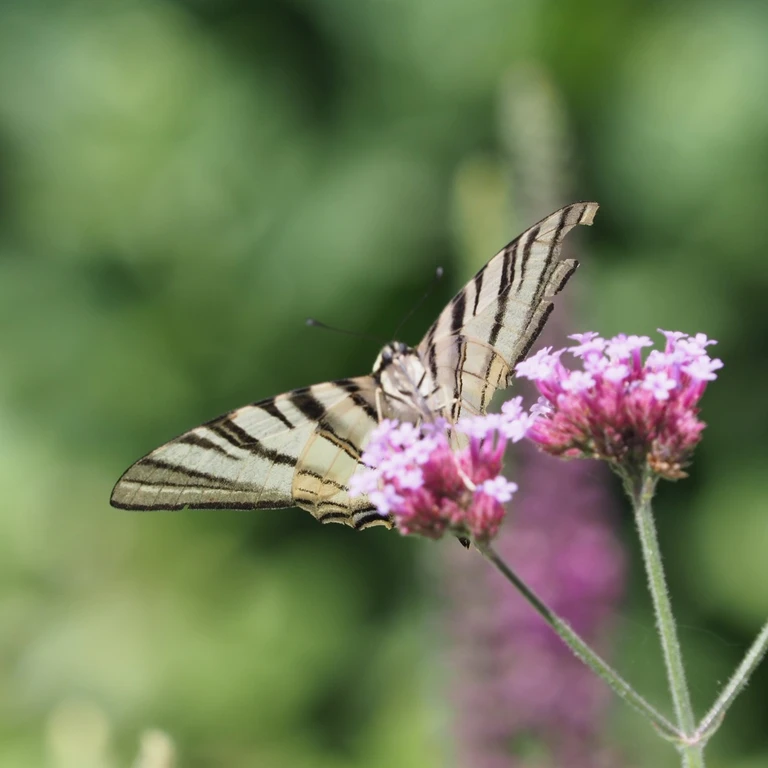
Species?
Iphiclides podalirius
